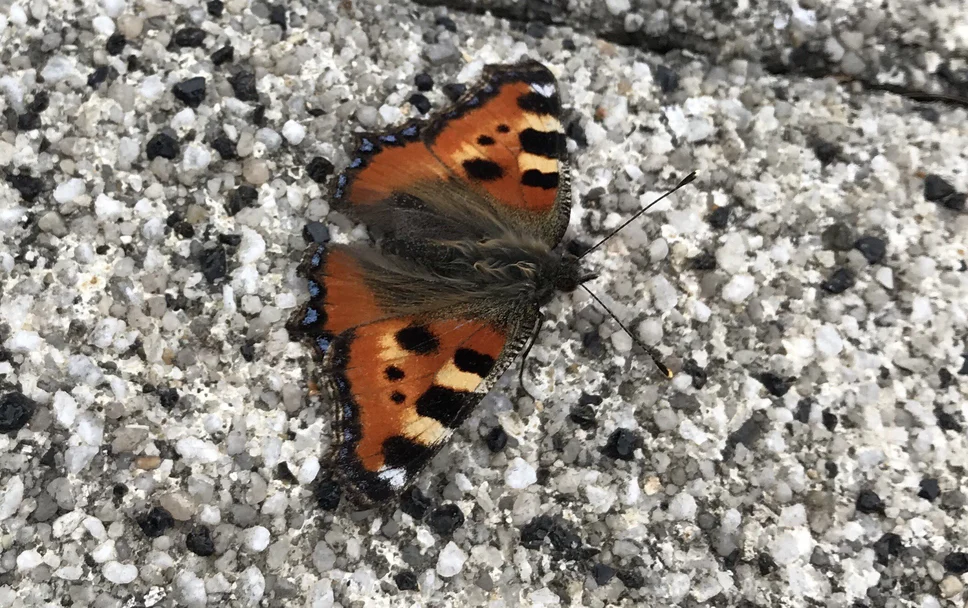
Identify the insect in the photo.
Aglais urticae
